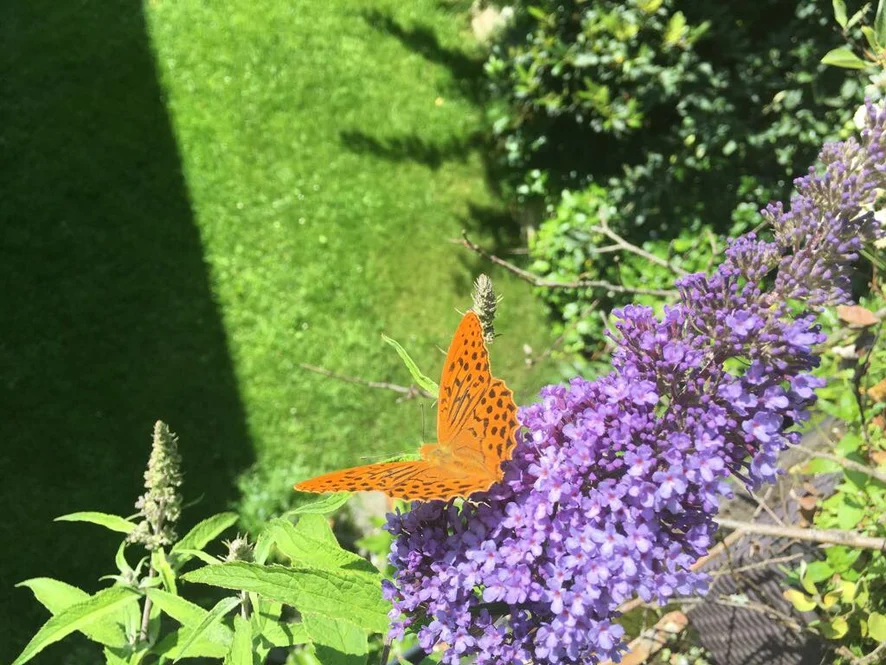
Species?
Argynnis paphia
